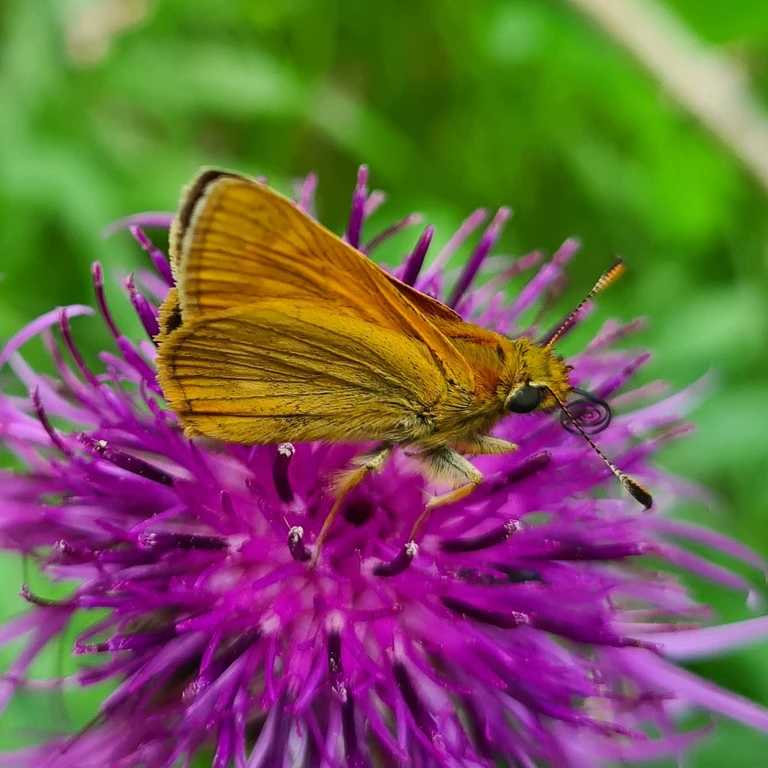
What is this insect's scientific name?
Ochlodes sylvanus (also Ochlodes venata)
